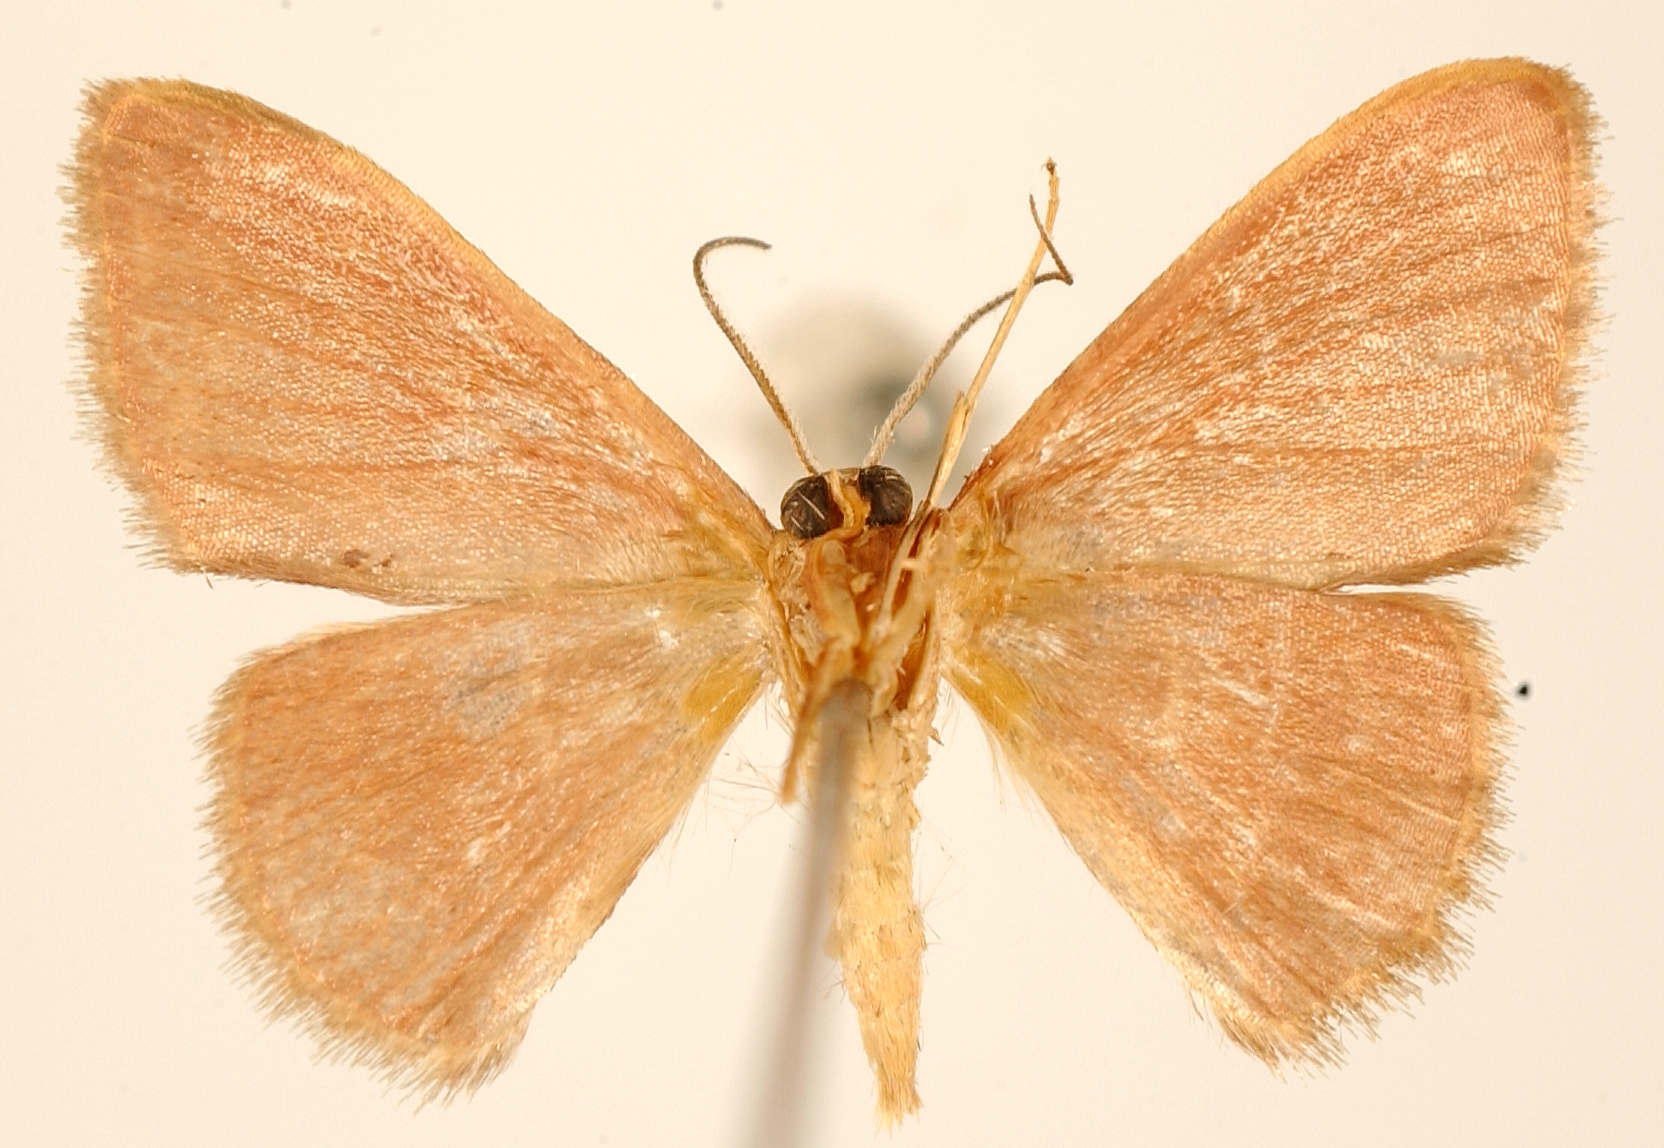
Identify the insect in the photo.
Crypsityla subrubella
